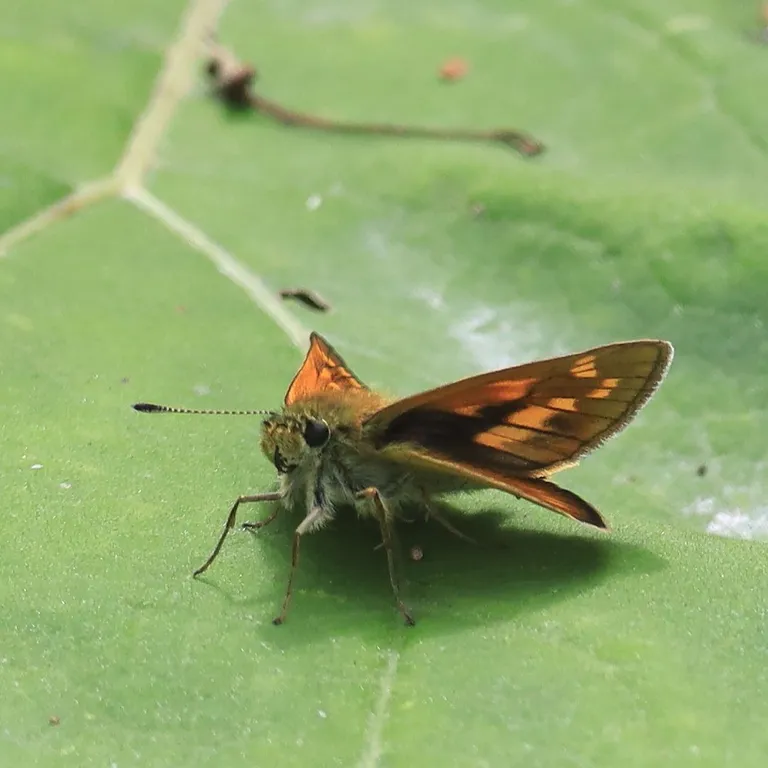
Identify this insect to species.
Ochlodes sylvanus (also Ochlodes venata)
